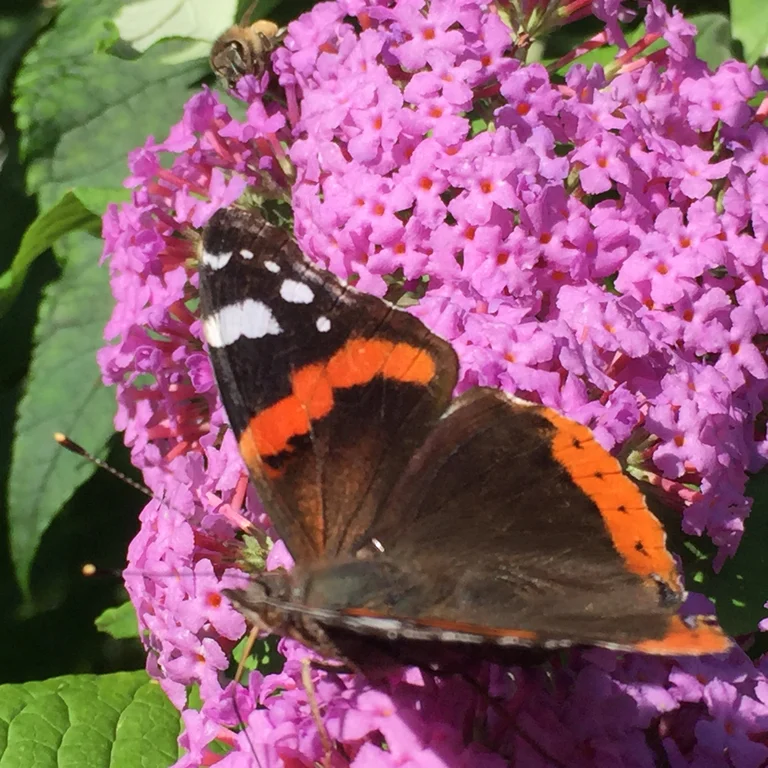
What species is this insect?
Vanessa atalanta
